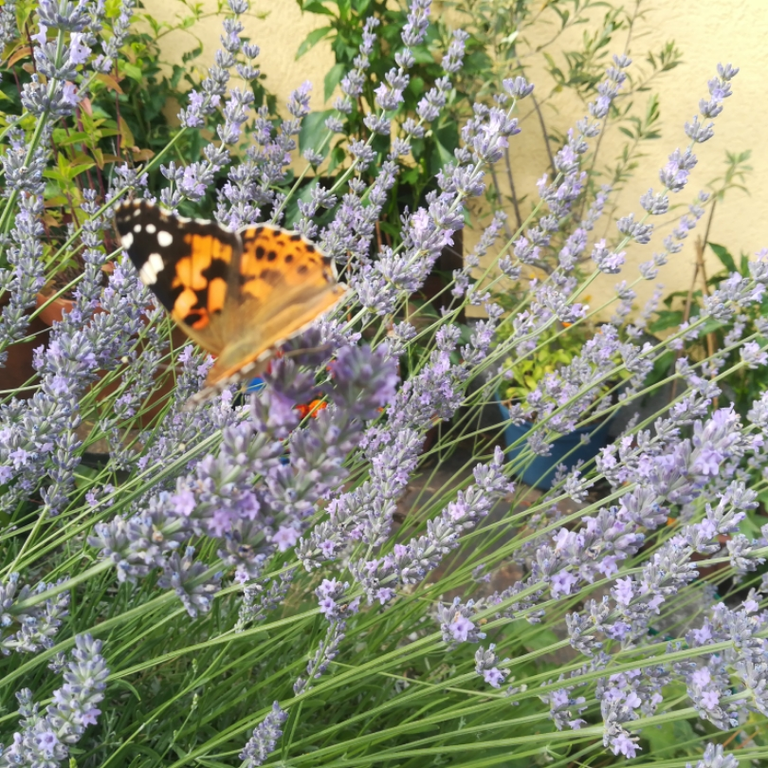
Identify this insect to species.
Vanessa cardui
